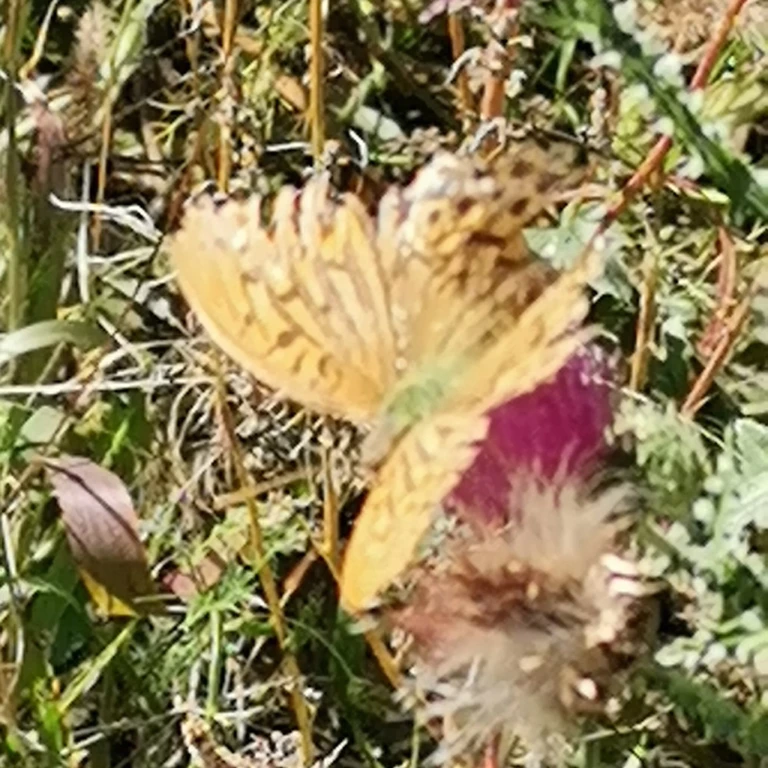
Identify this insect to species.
Argynnis paphia
